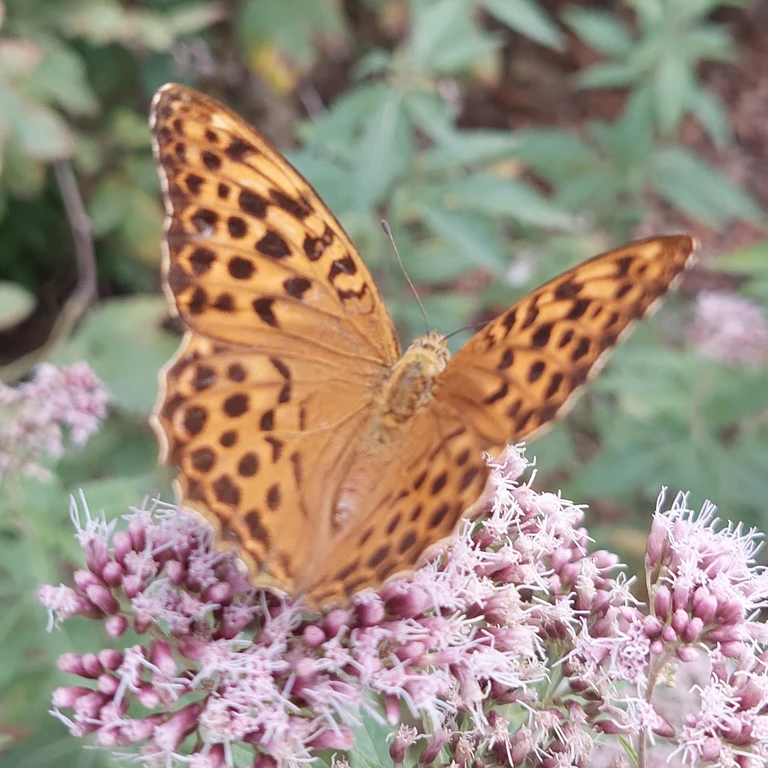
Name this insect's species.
Argynnis paphia
